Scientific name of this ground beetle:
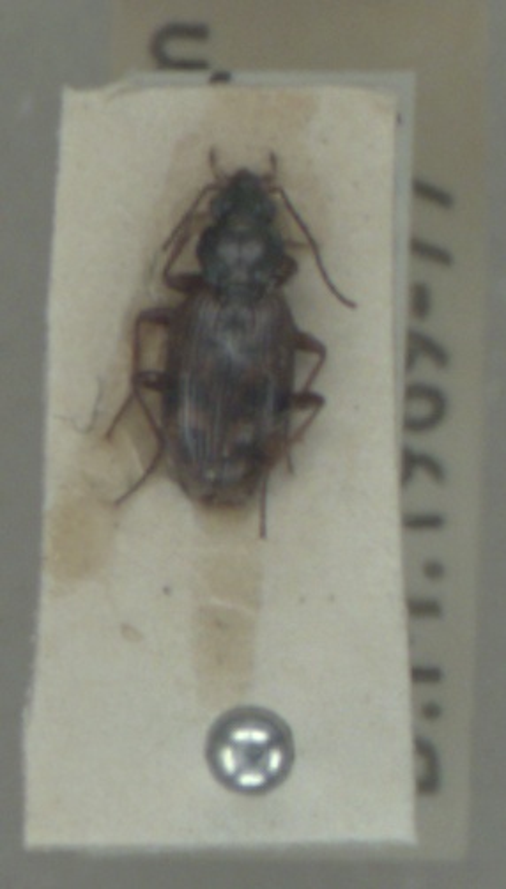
Bembidion dentellum
